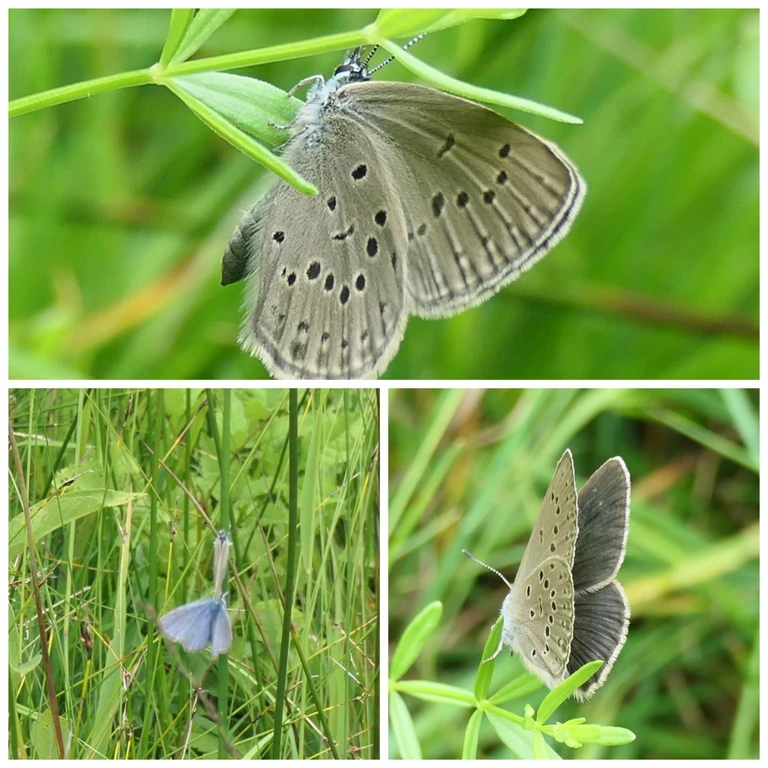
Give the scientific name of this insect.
Phengaris alcon/rebeli
